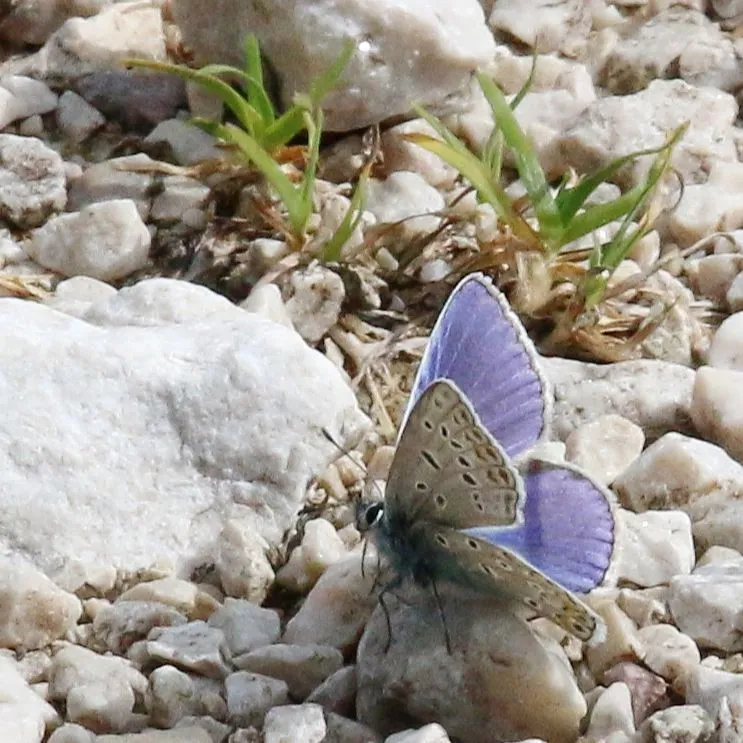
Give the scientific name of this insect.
Polyommatus icarus
